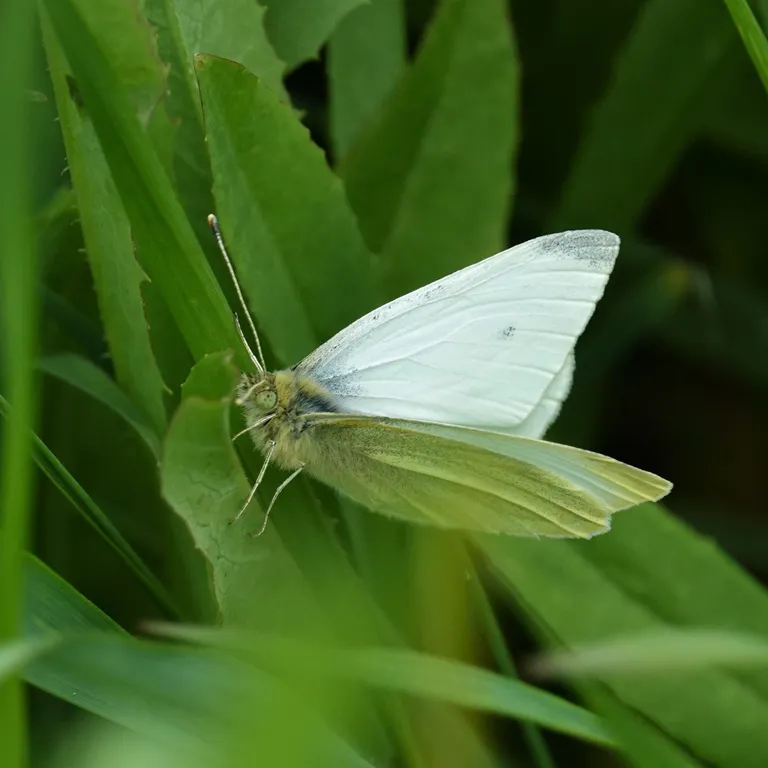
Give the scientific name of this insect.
Pieris rapae
